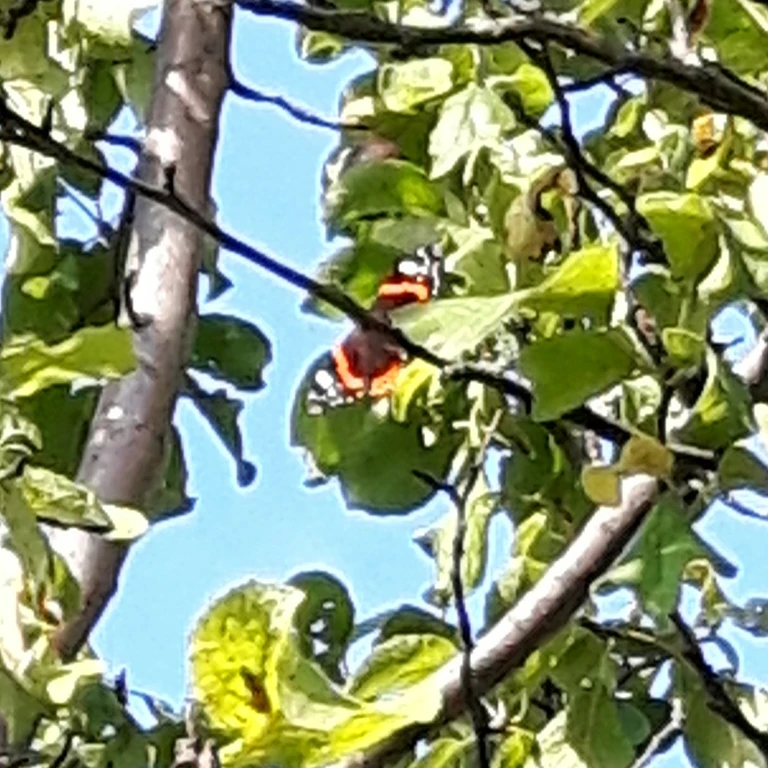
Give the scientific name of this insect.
Vanessa atalanta
